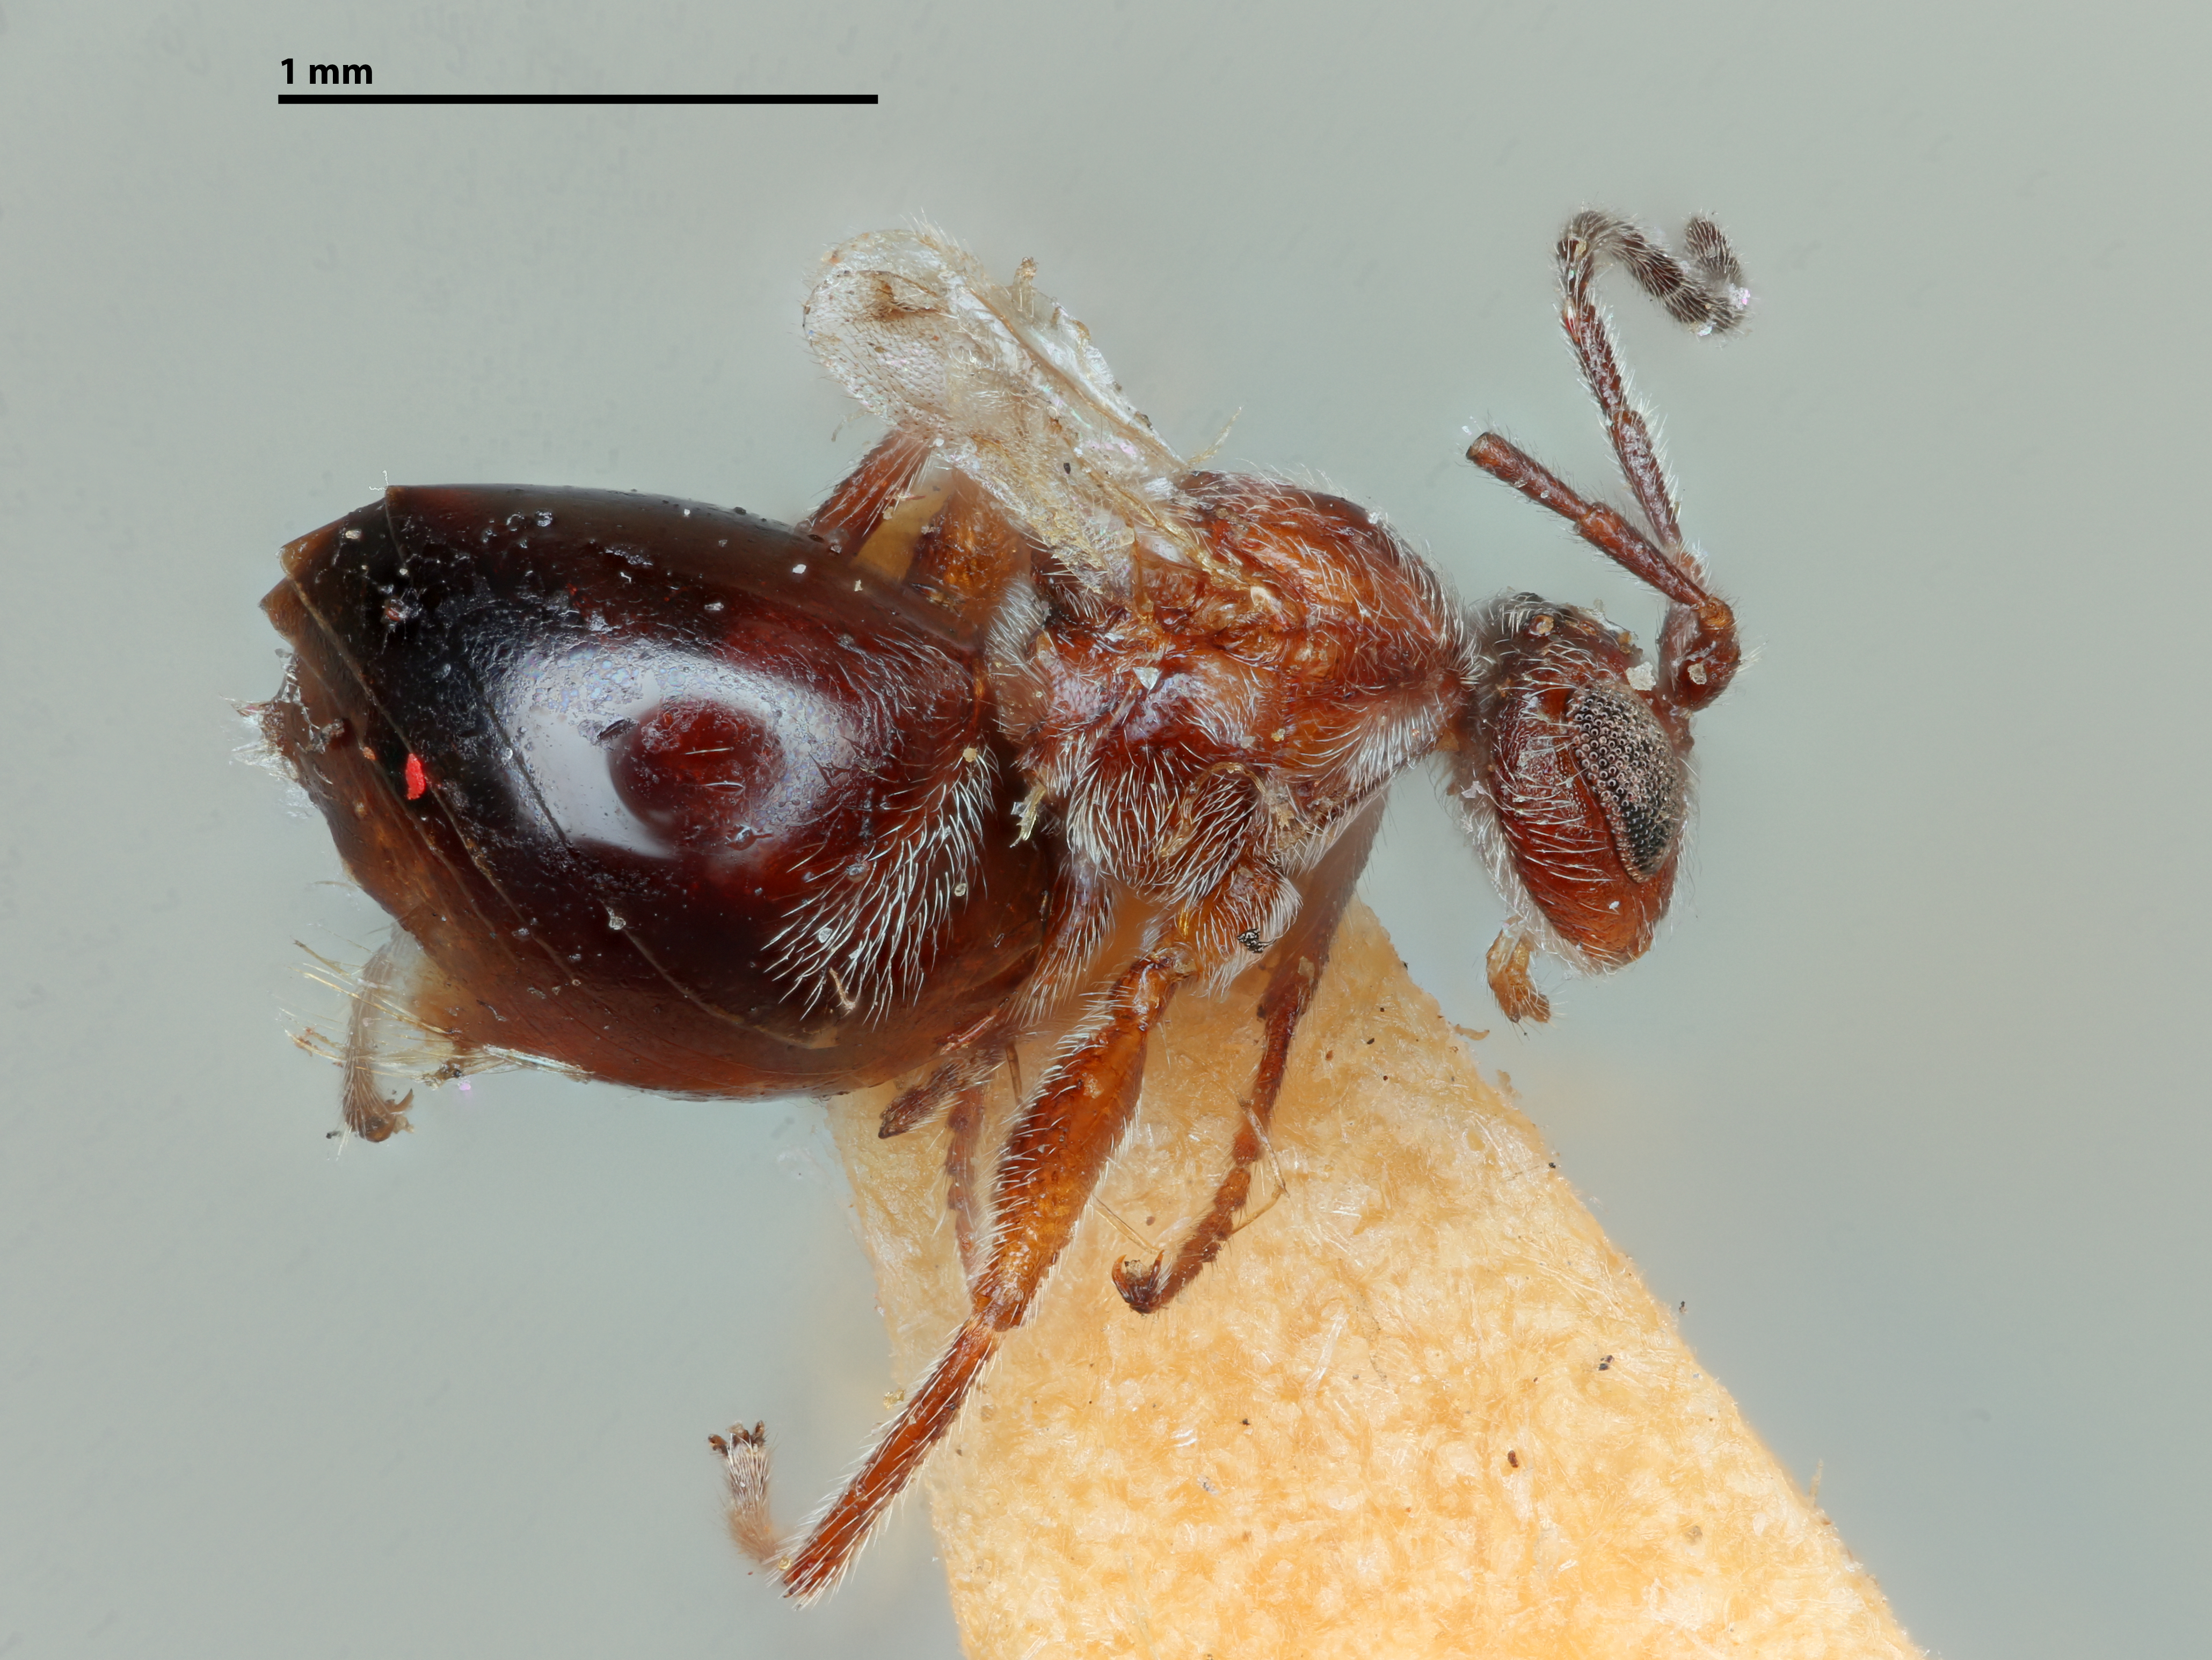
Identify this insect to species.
Xanthoteras teres
